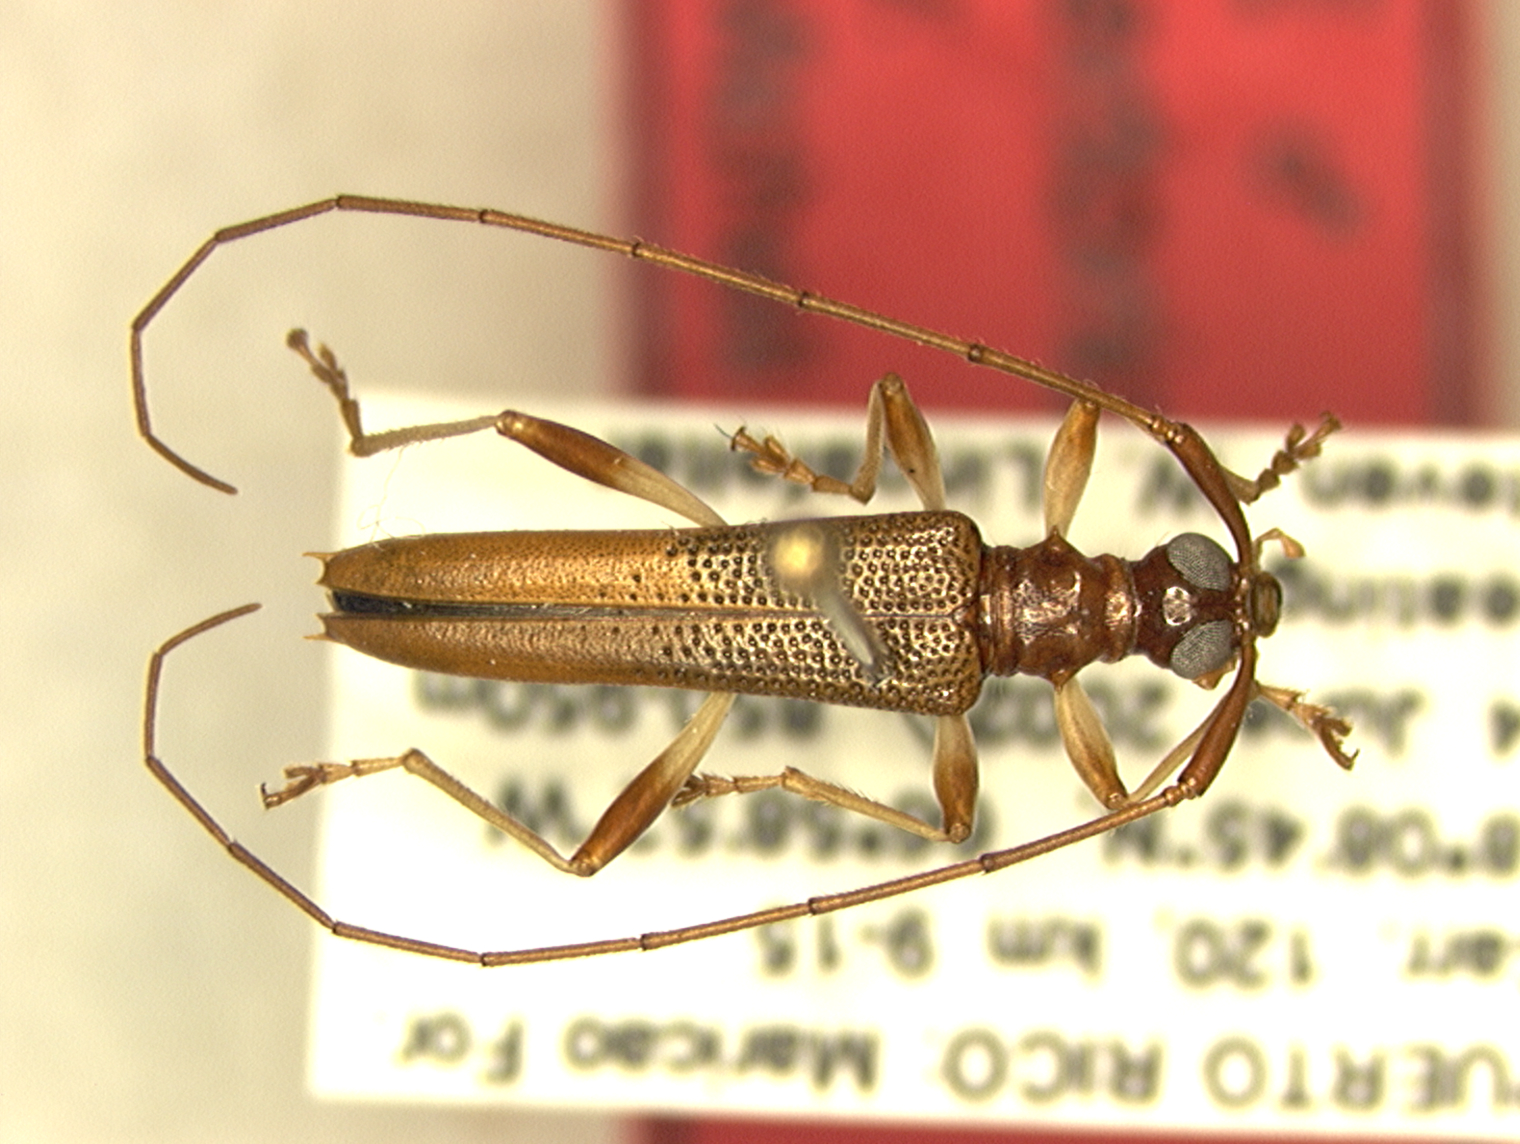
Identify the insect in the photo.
Distenia puertoricensis
